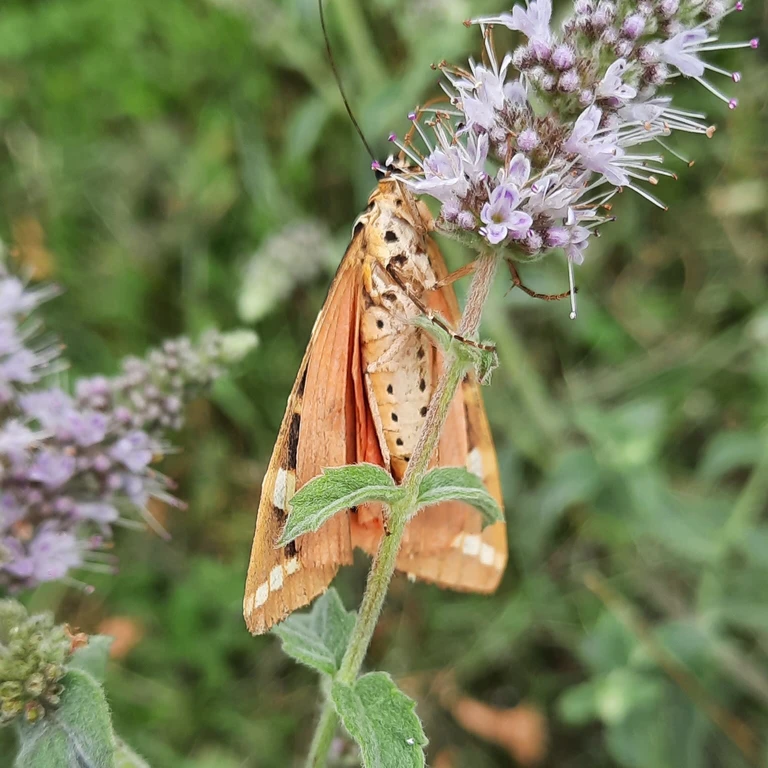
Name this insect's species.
Euplagia quadripunctaria
